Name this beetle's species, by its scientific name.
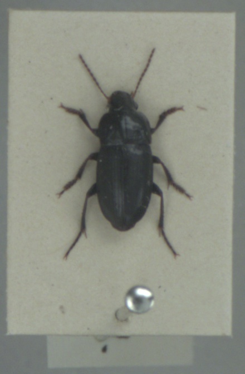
Harpalus anxius
